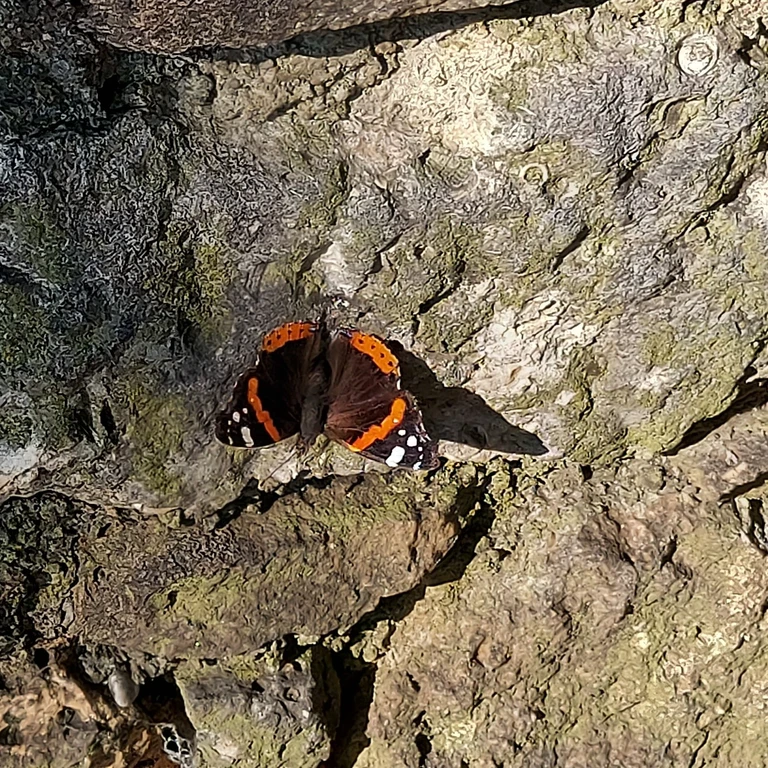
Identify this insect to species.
Vanessa atalanta
